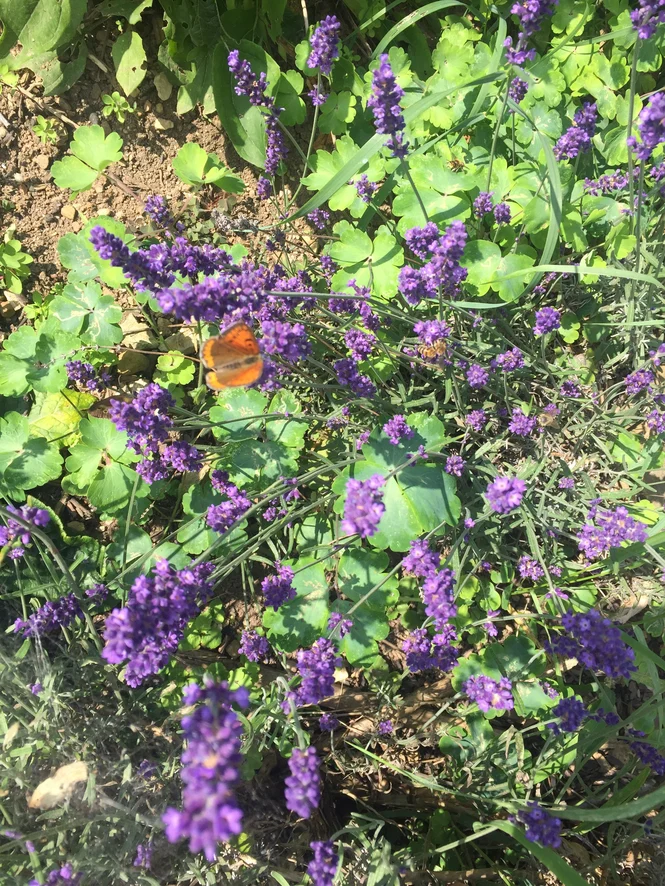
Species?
Lycaena dispar
